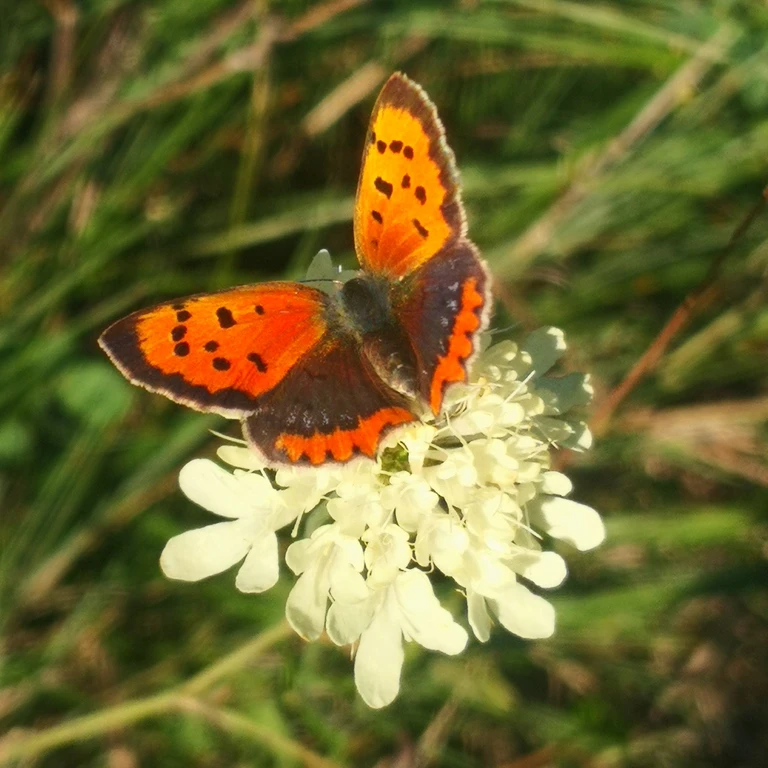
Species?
Lycaena phlaeas
